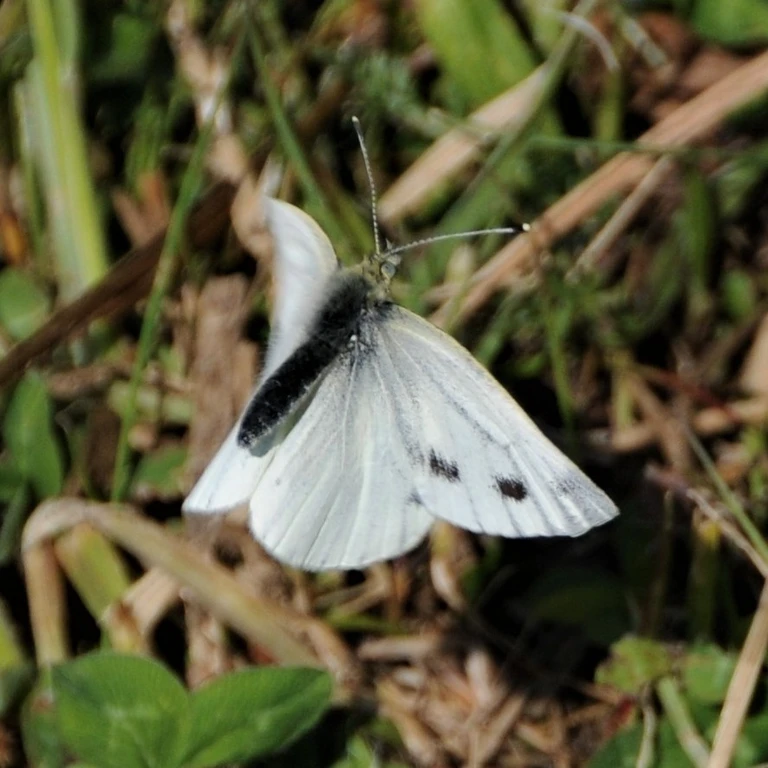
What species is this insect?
Pieris napi
